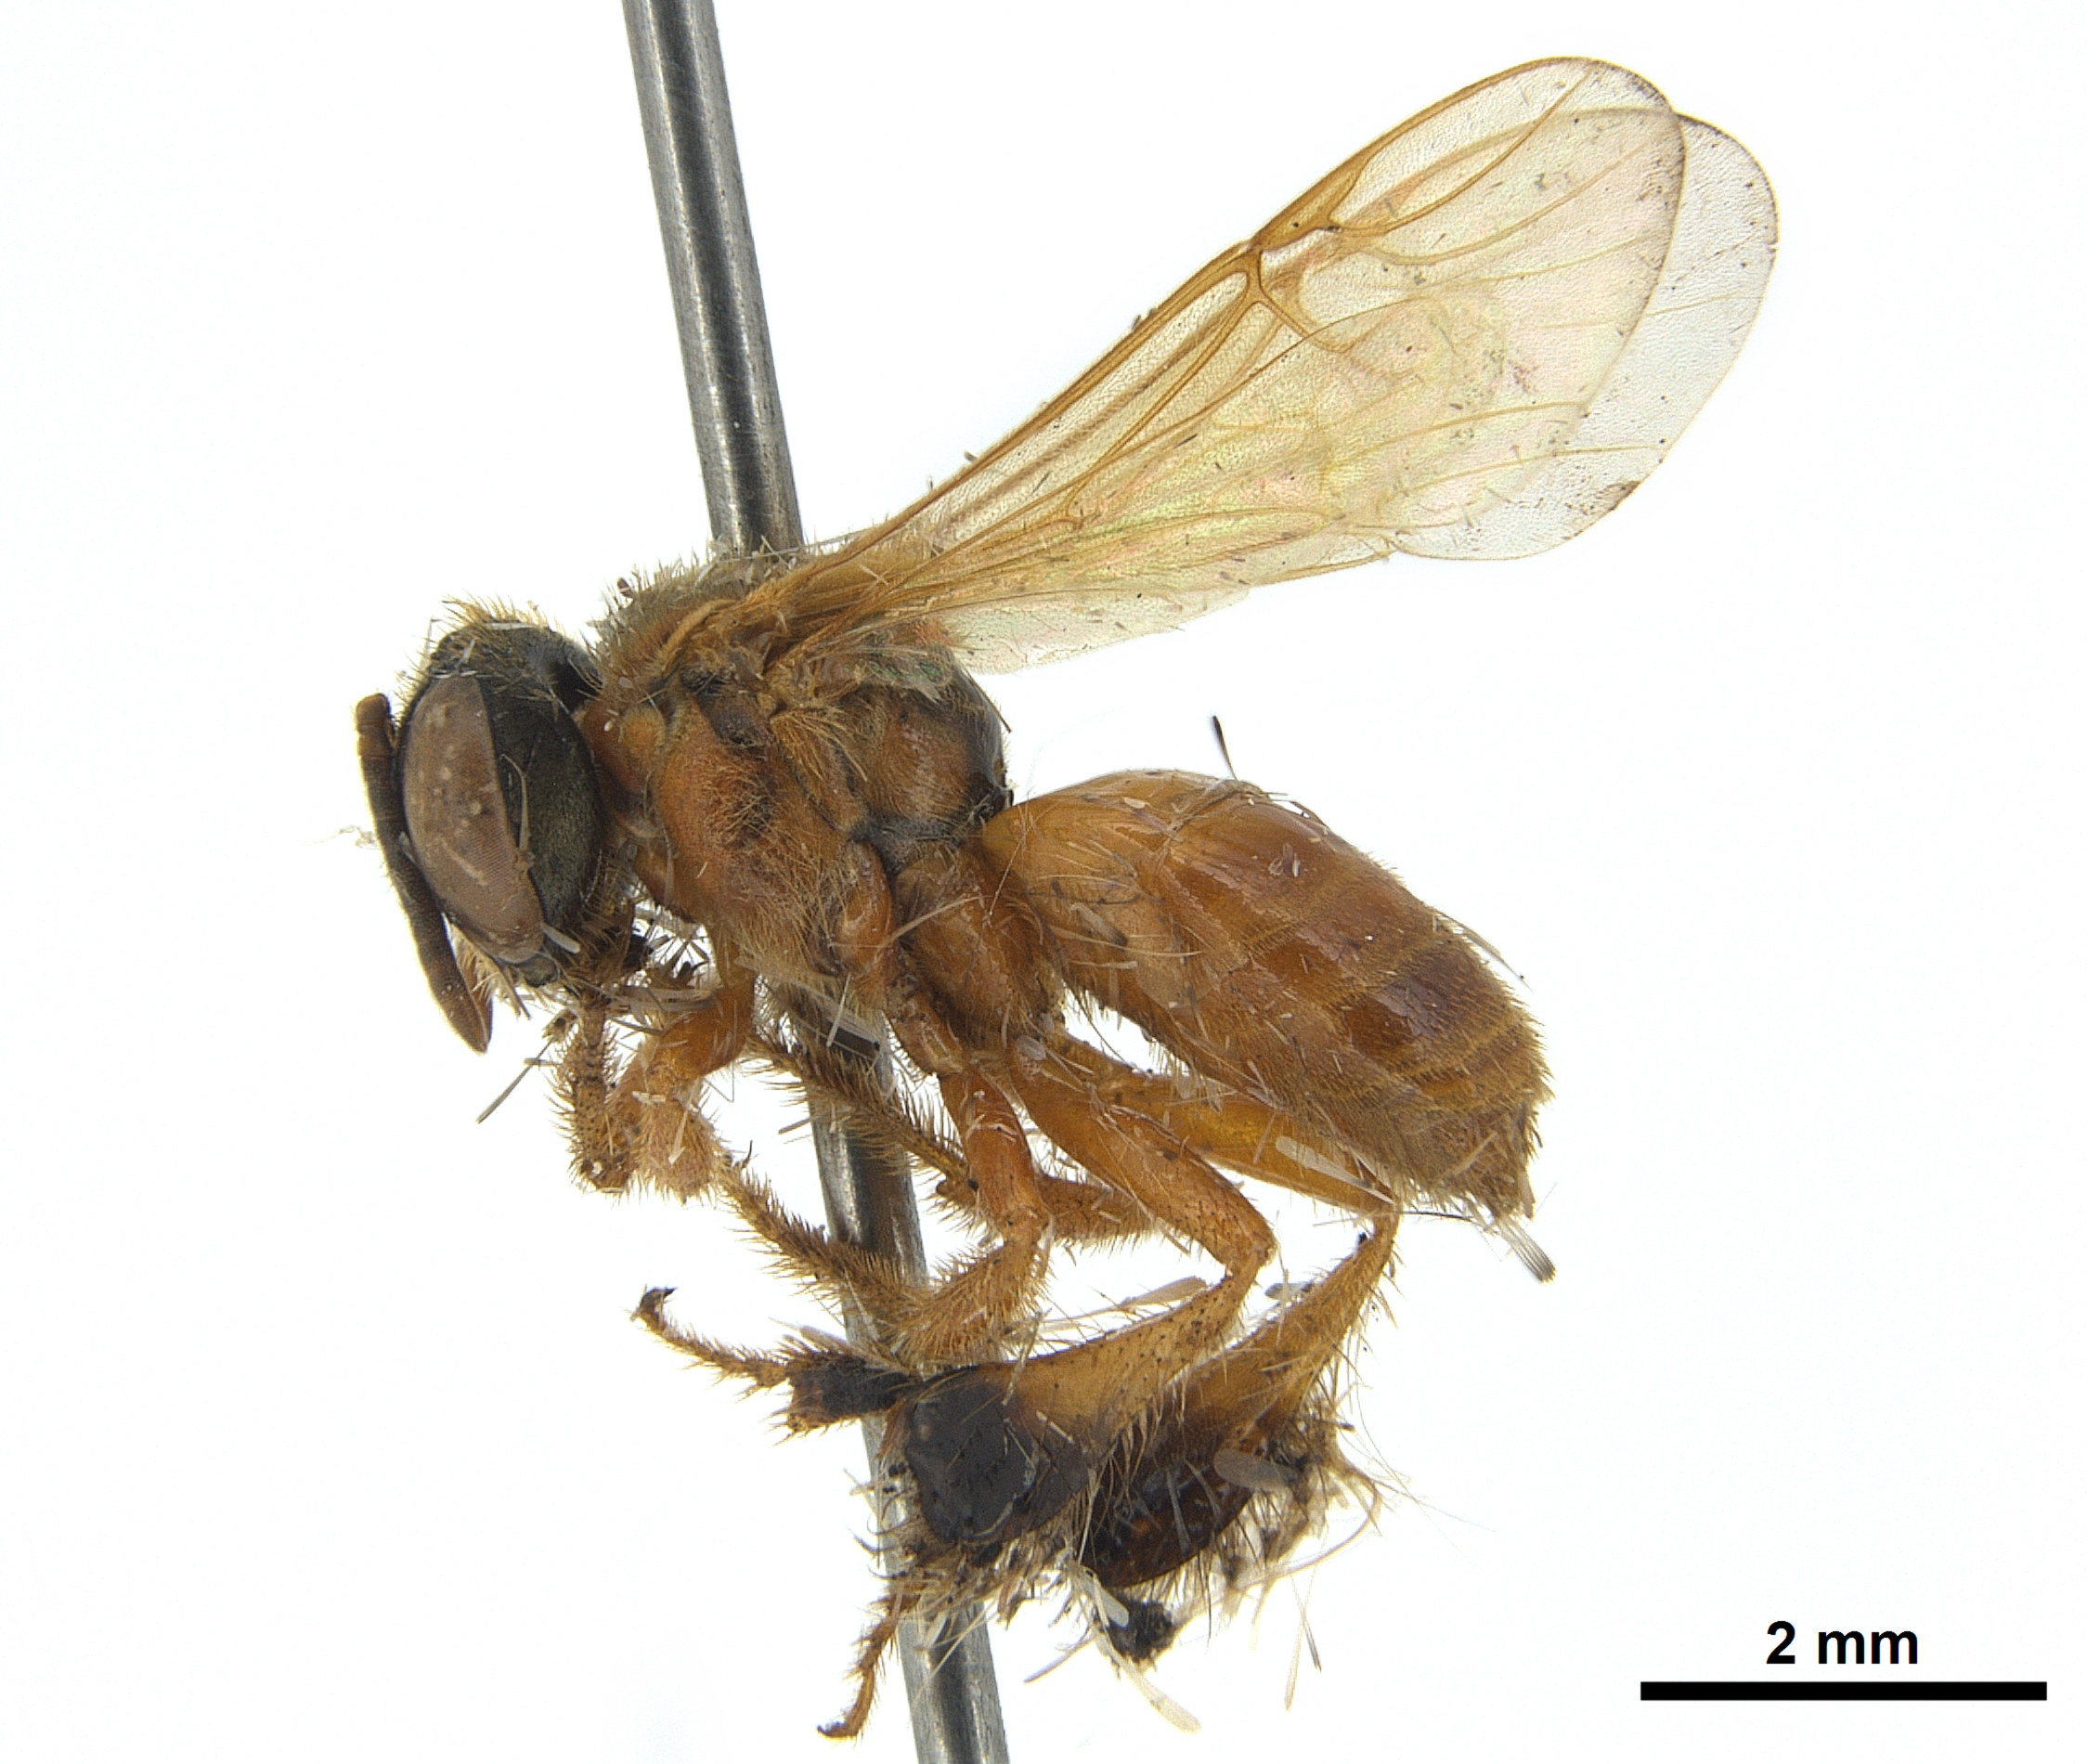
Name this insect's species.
Tetragona dorsalis
